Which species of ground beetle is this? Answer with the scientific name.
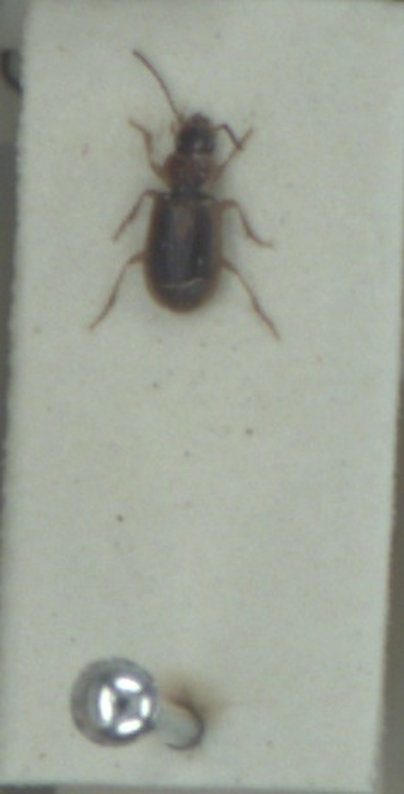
Acupalpus dubius
